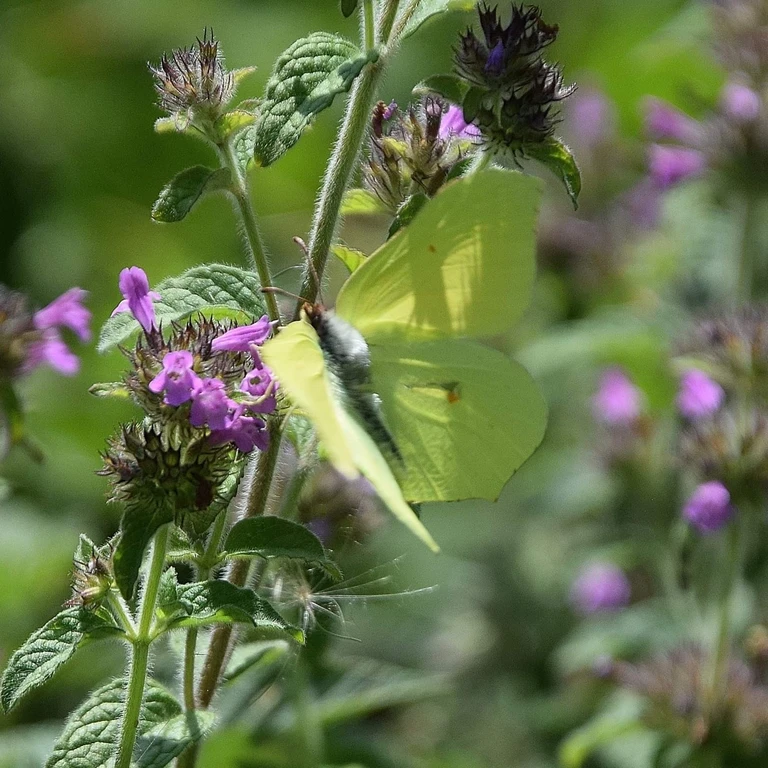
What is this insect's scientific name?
Gonepteryx rhamni
